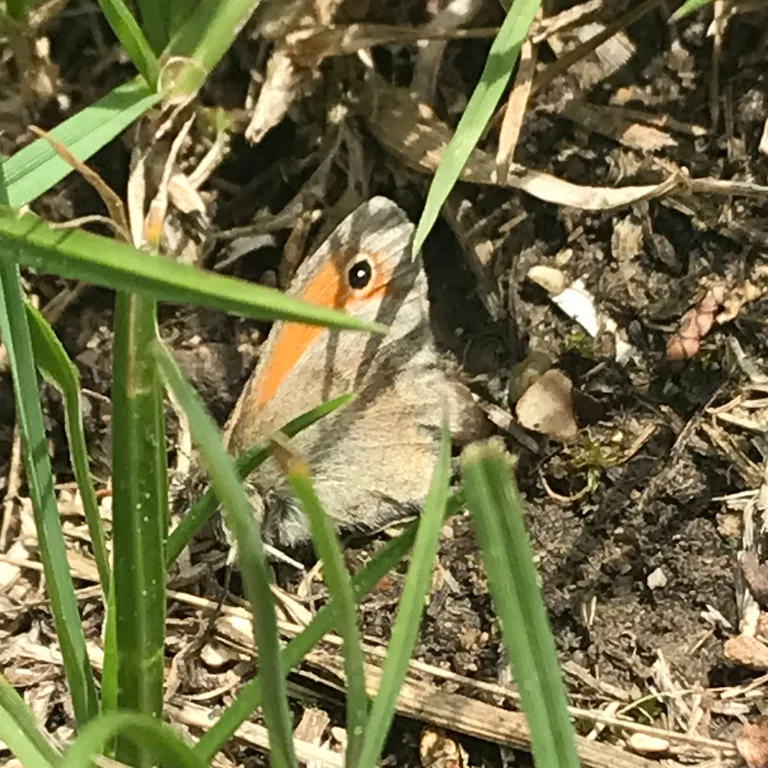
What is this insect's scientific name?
Coenonympha pamphilus
